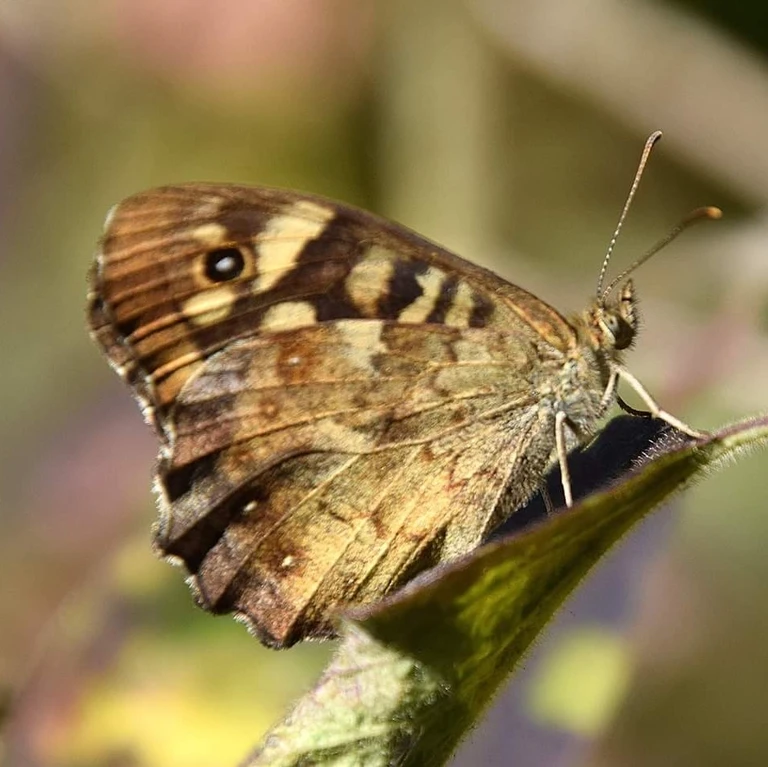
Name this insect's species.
Pararge aegeria
